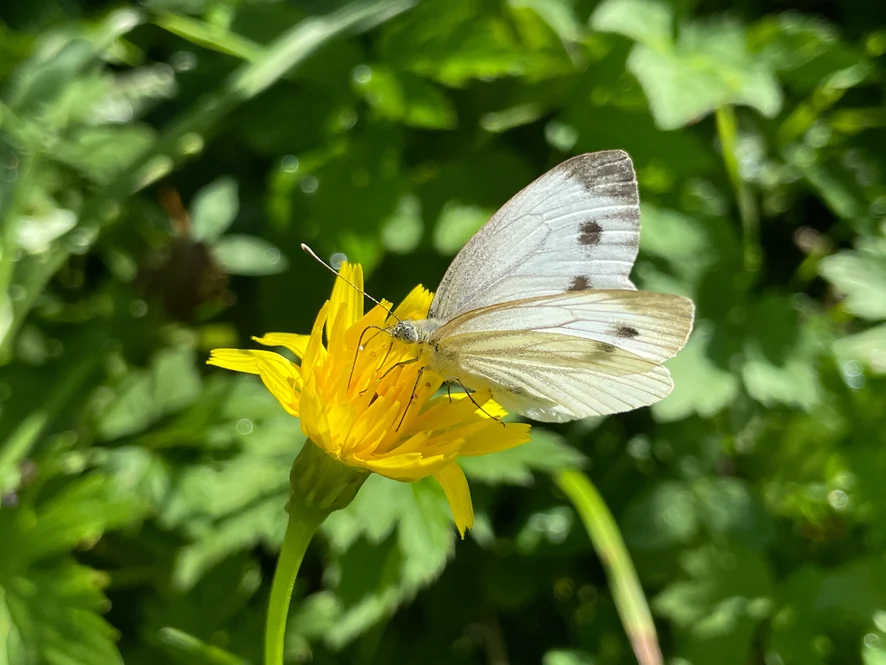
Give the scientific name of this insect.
Pieris napi
